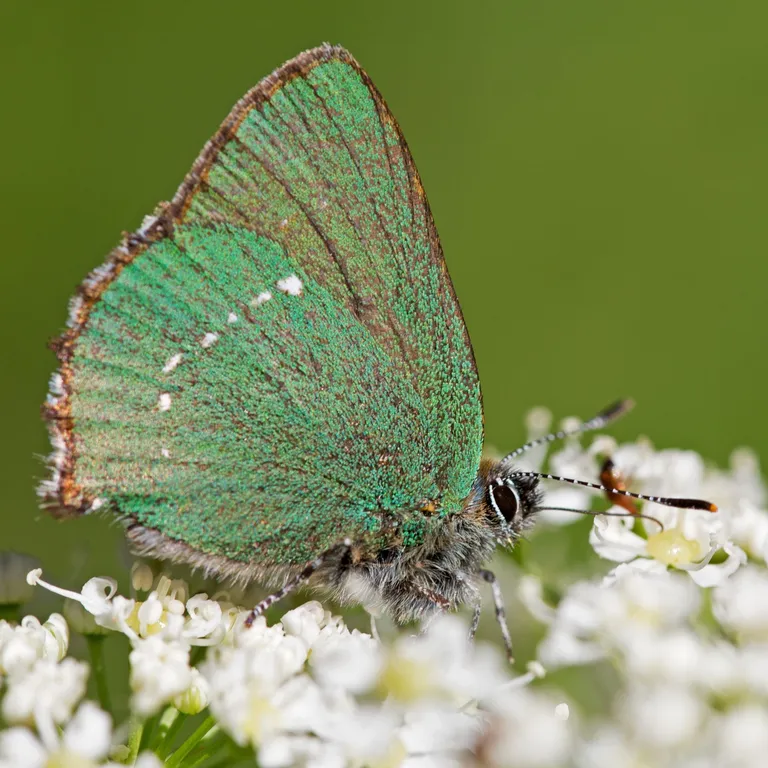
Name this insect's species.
Callophrys rubi
